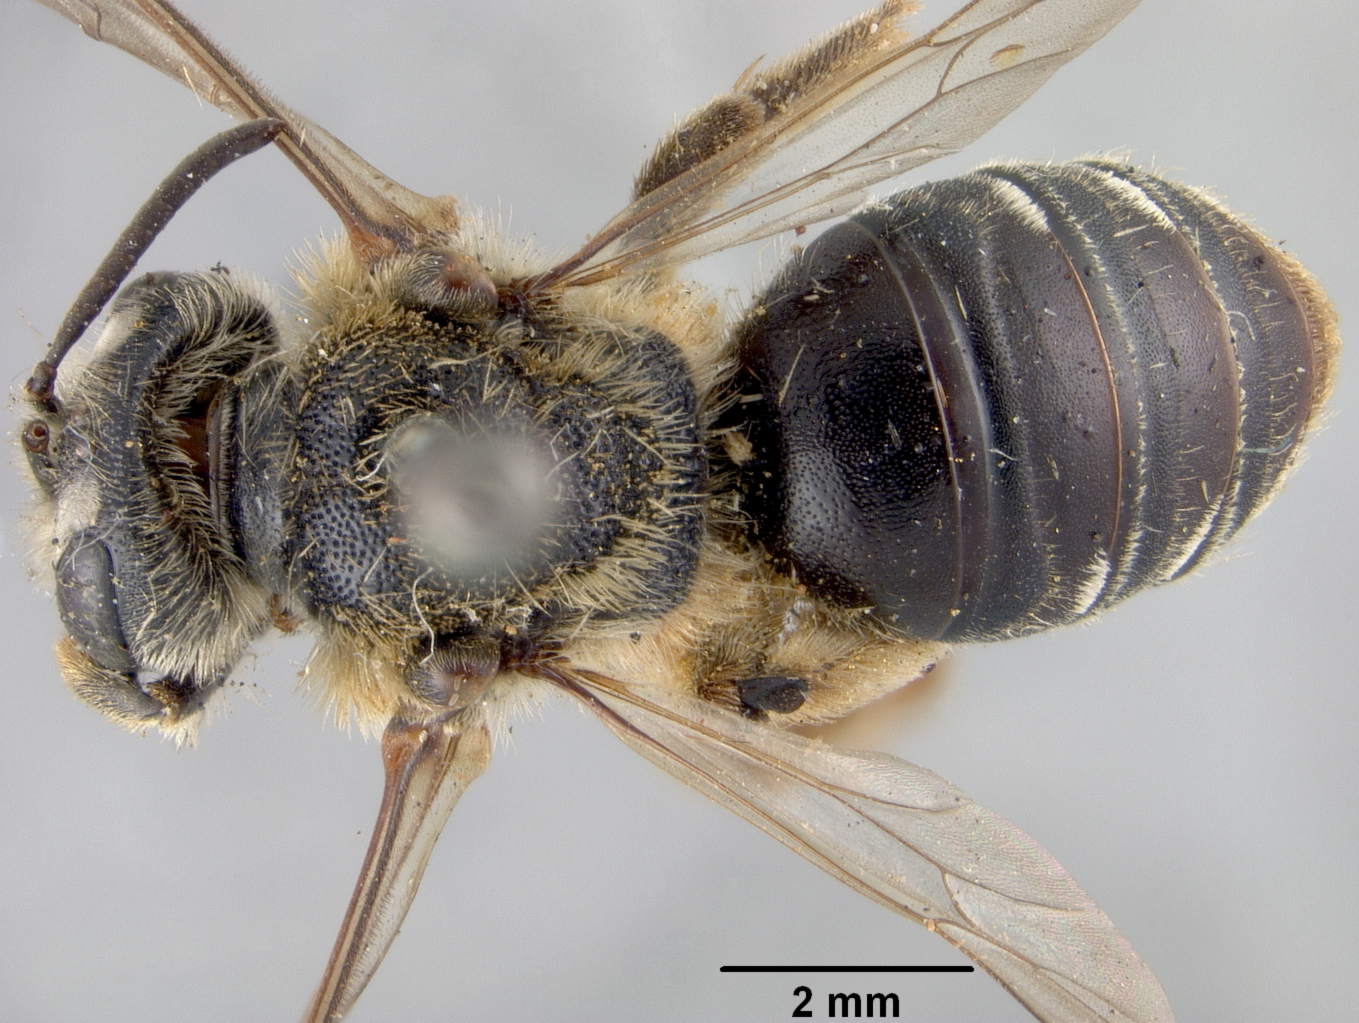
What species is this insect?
Andrena grandior
